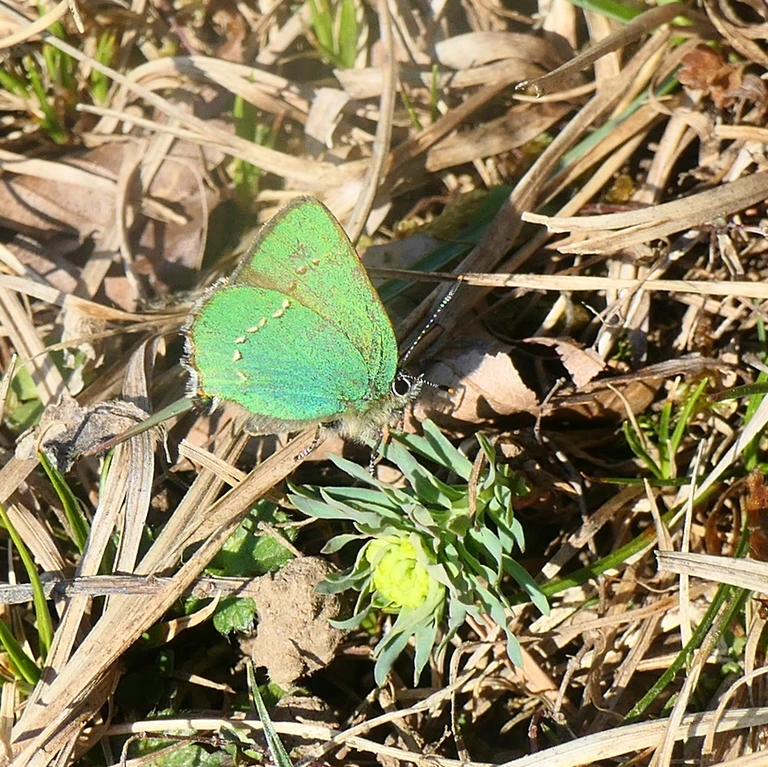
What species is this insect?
Callophrys rubi
